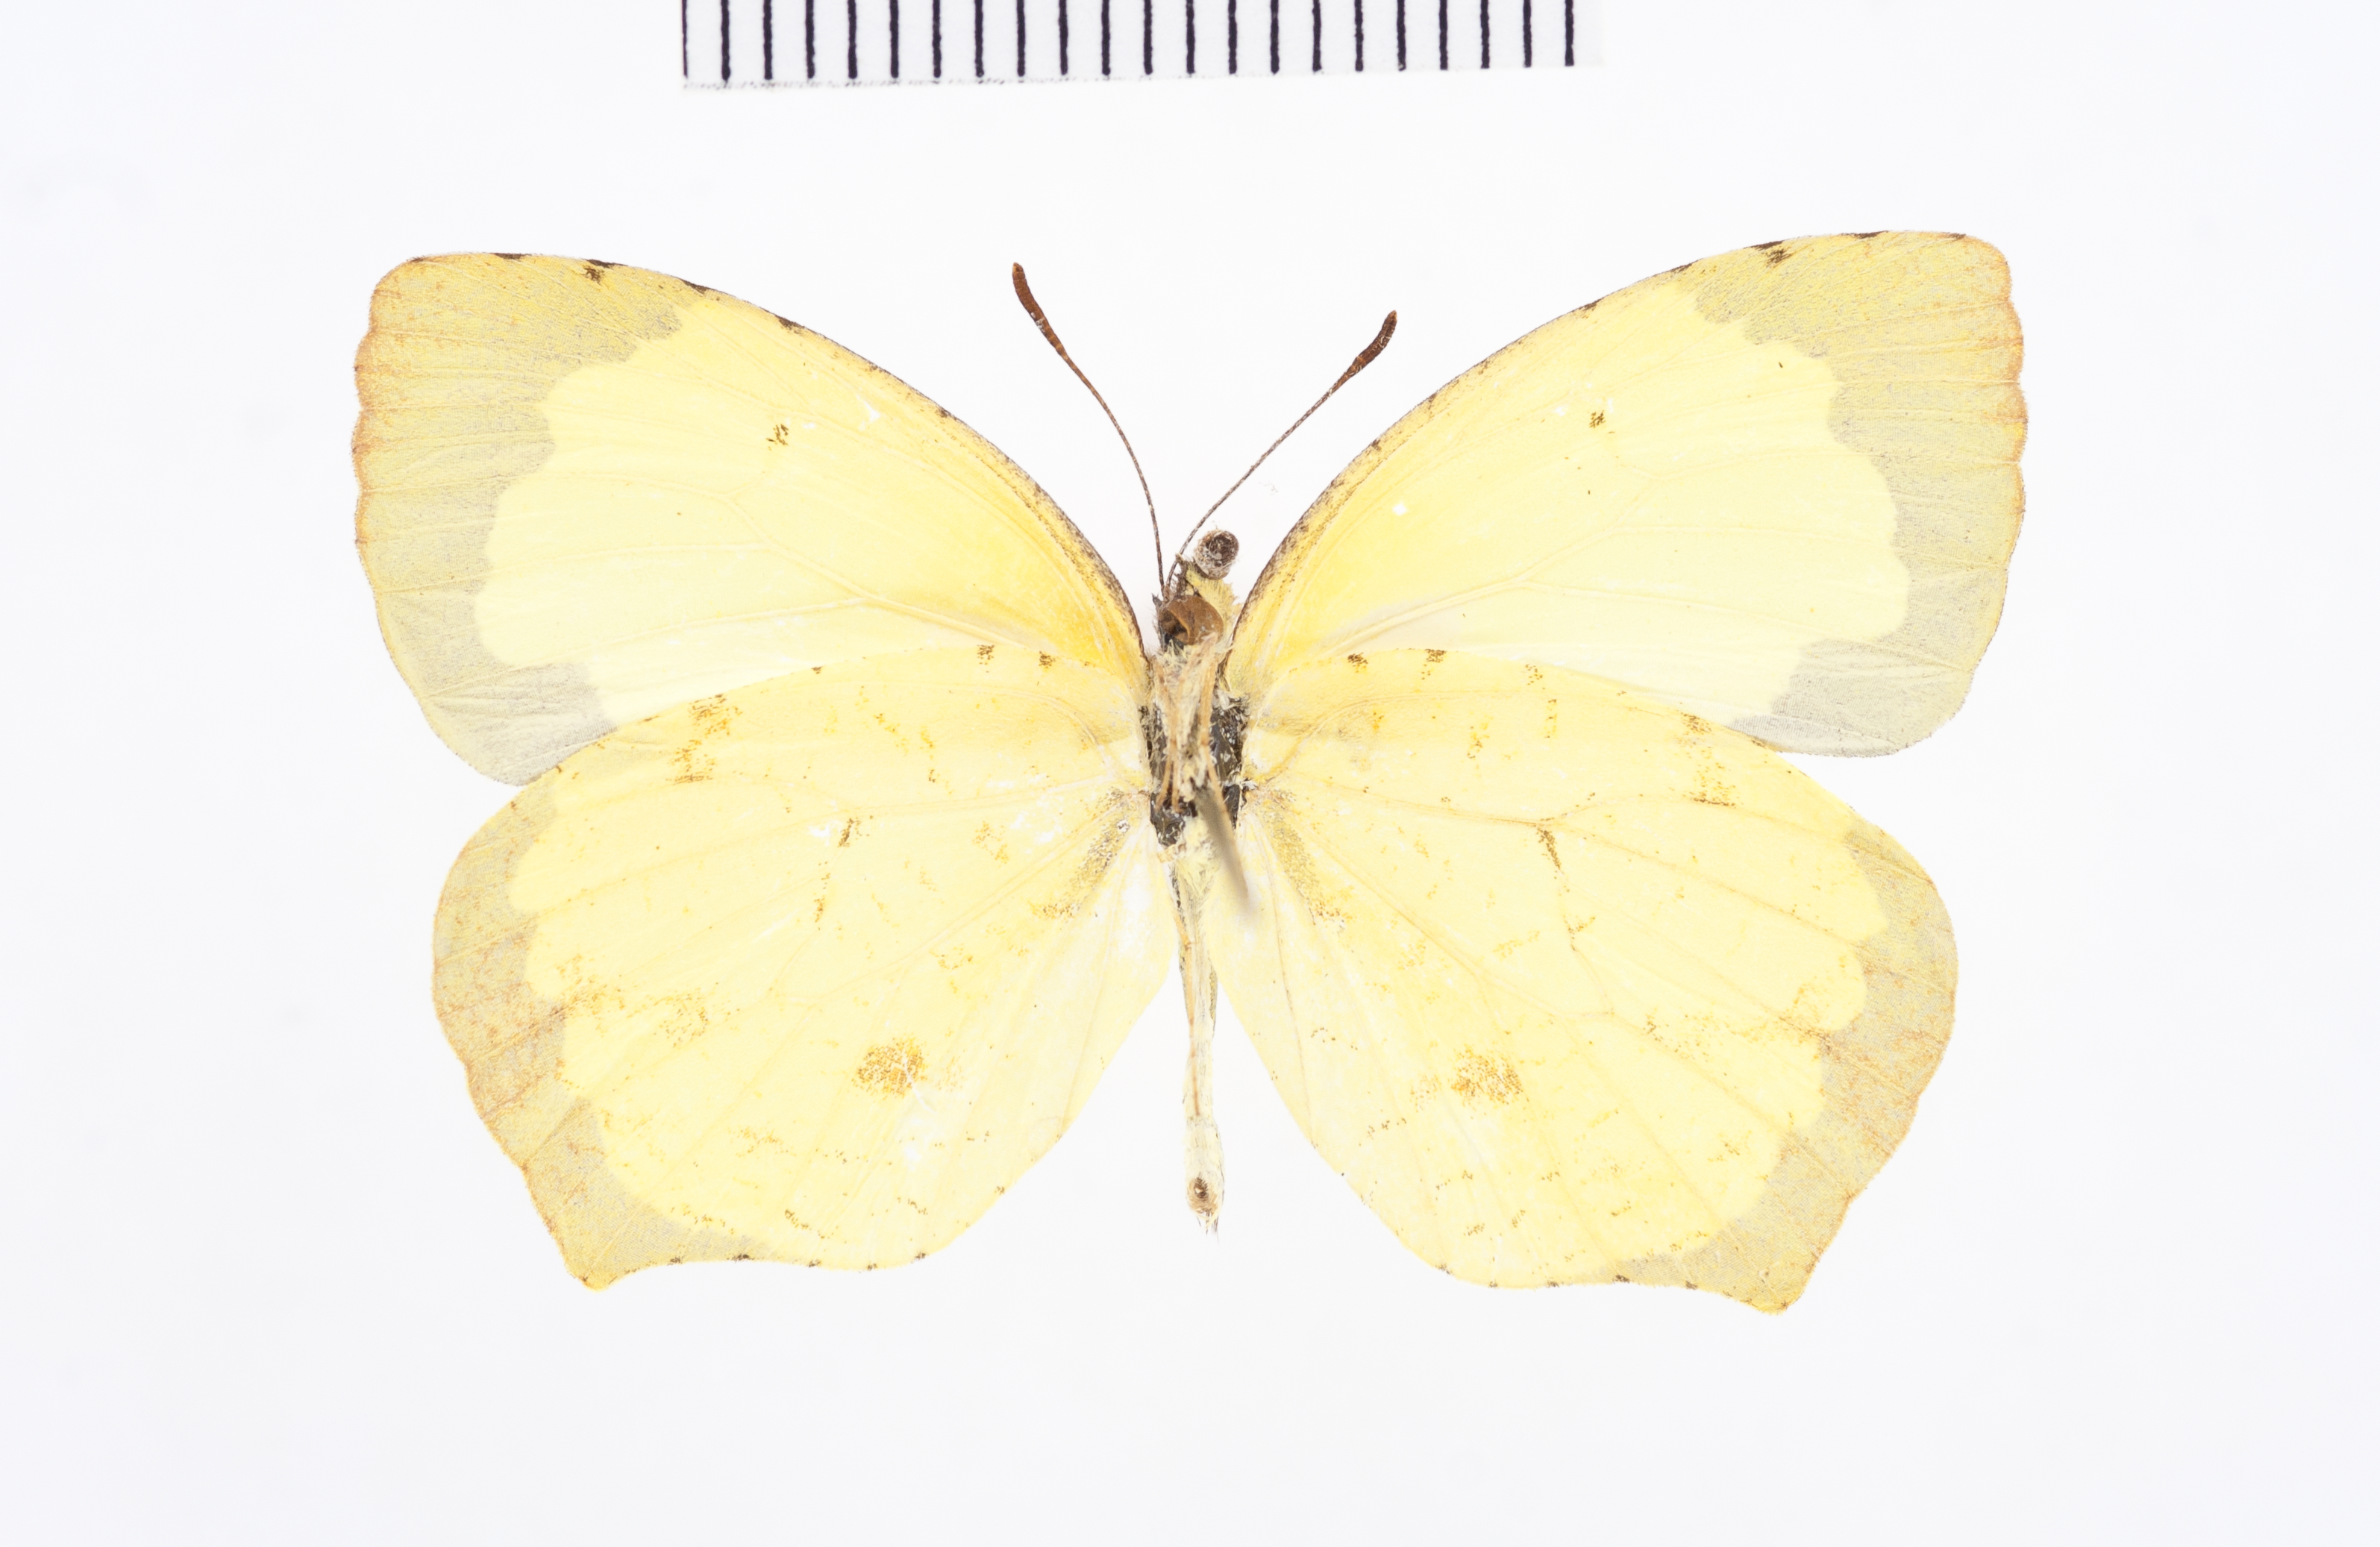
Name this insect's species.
Eurema salome
